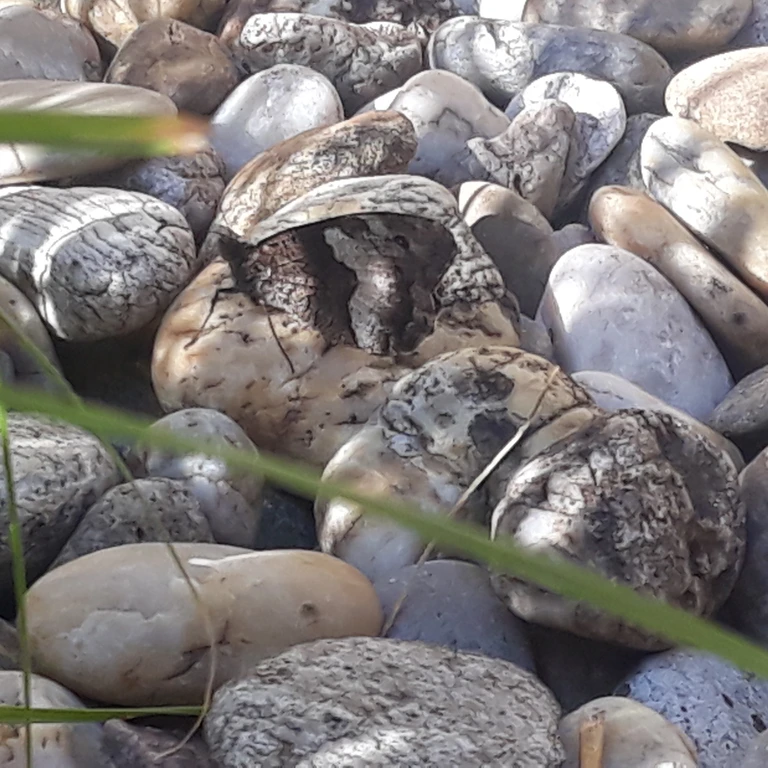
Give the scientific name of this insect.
Hipparchia alcyone
